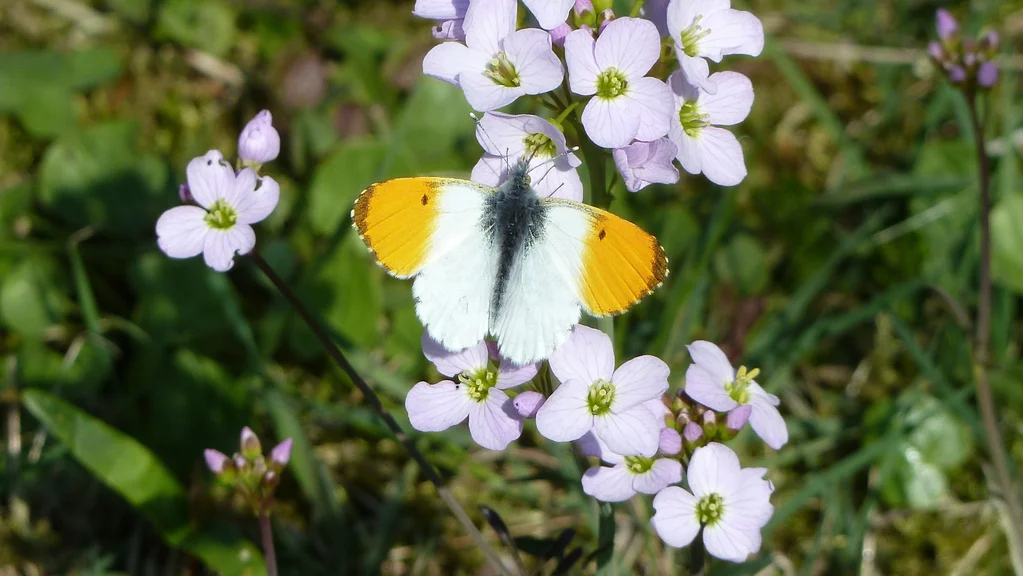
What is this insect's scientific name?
Anthocharis cardamines
